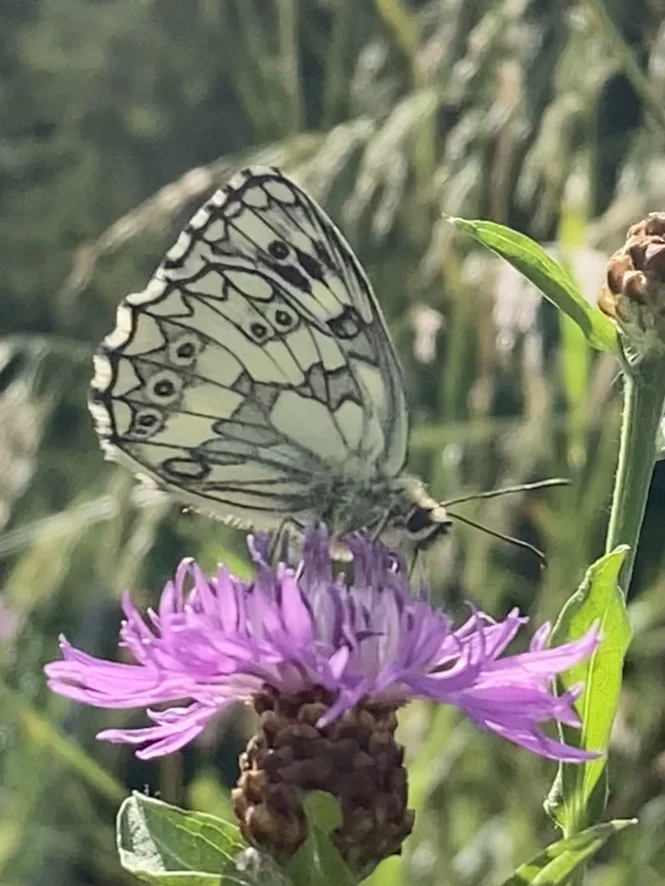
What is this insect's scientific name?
Melanargia galathea
